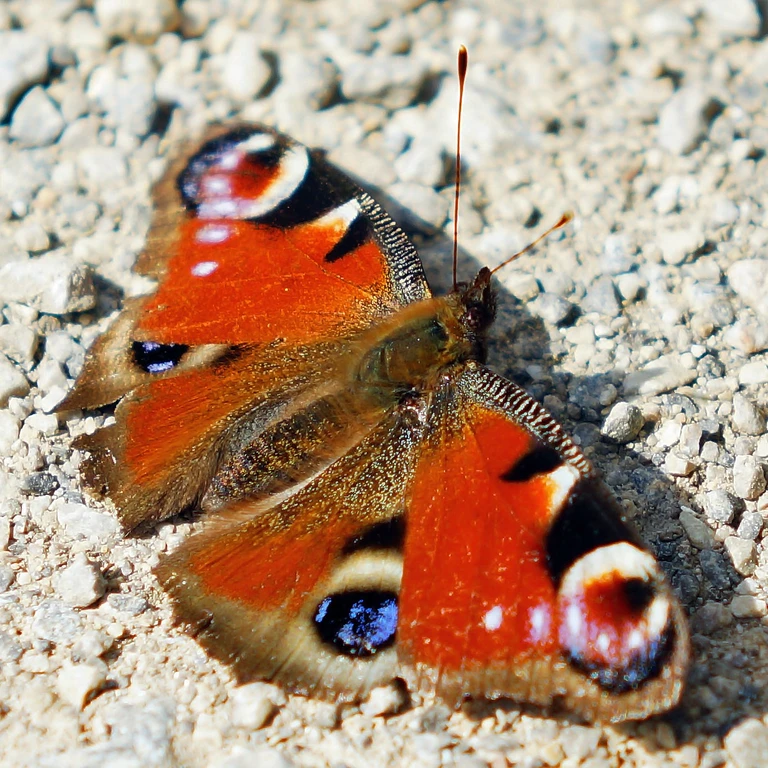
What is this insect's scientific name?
Aglais io
